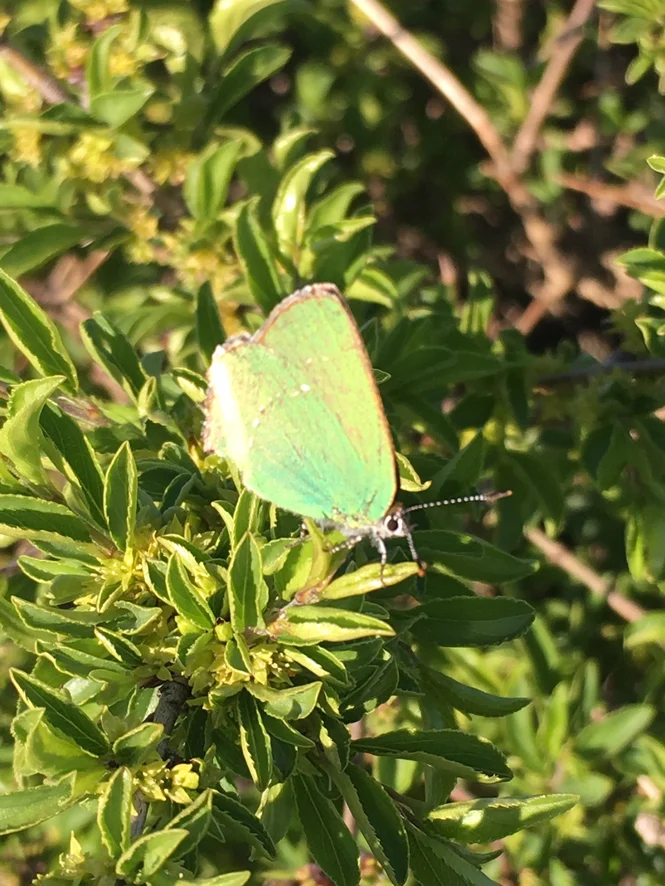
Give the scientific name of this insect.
Callophrys rubi
